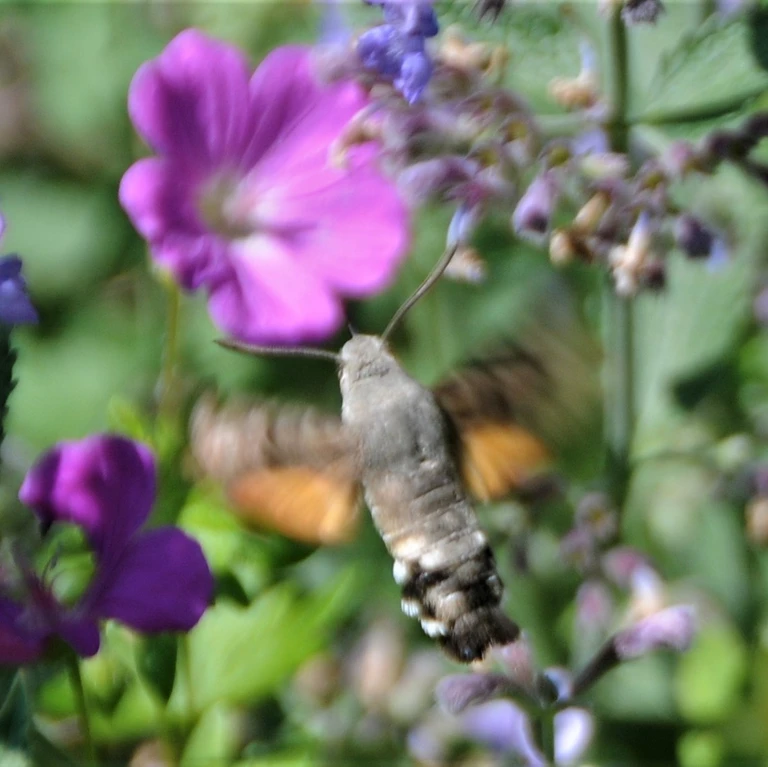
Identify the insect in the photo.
Macroglossum stellatarum
